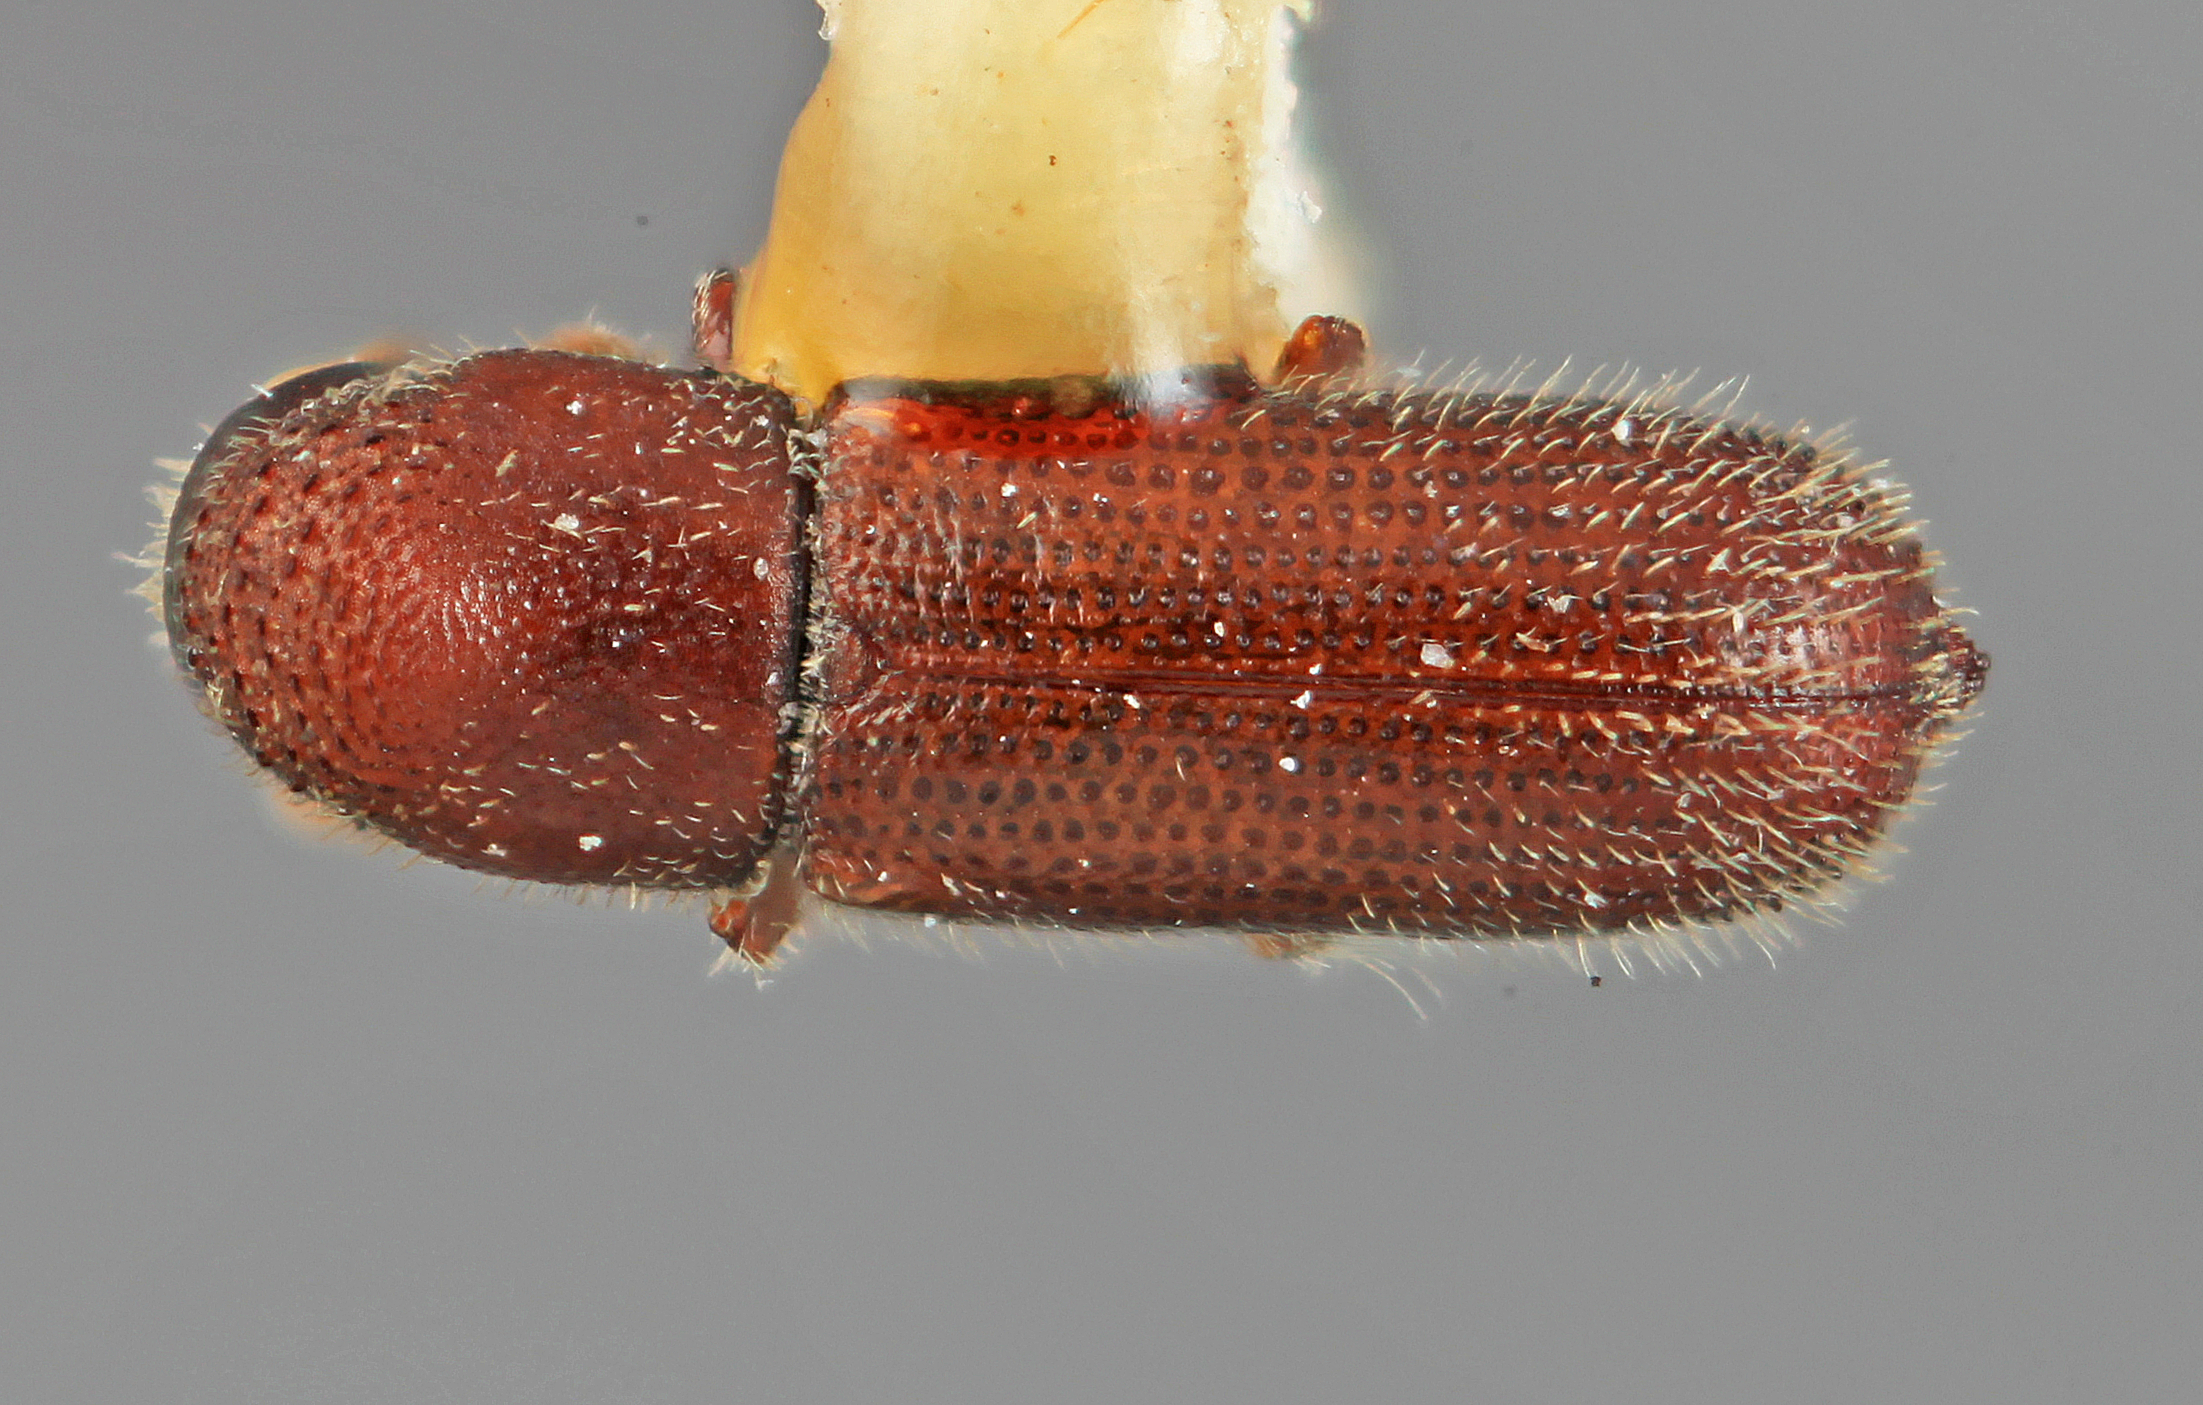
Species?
Micracis festivus
